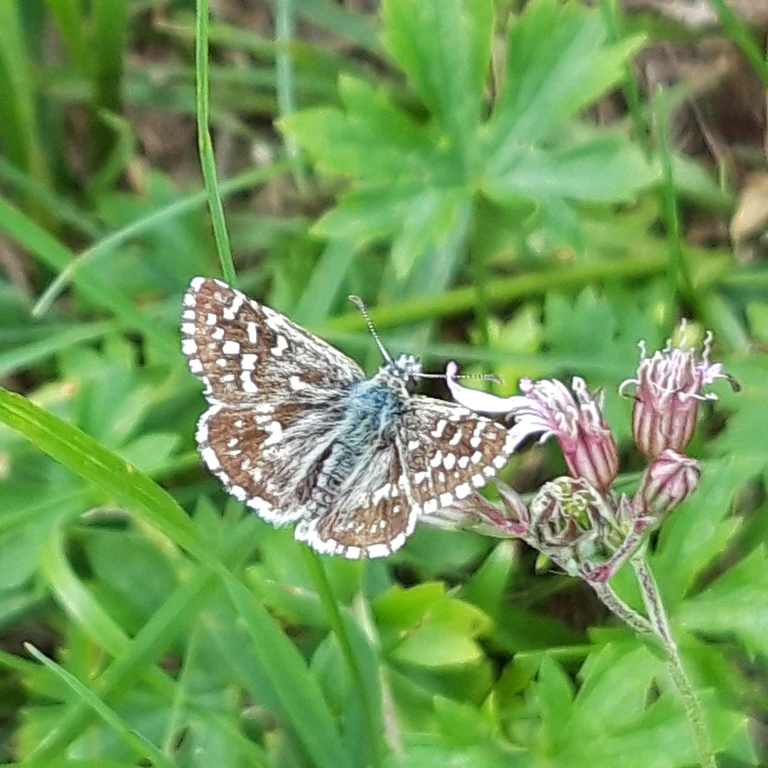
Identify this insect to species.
Pyrgus malvae
